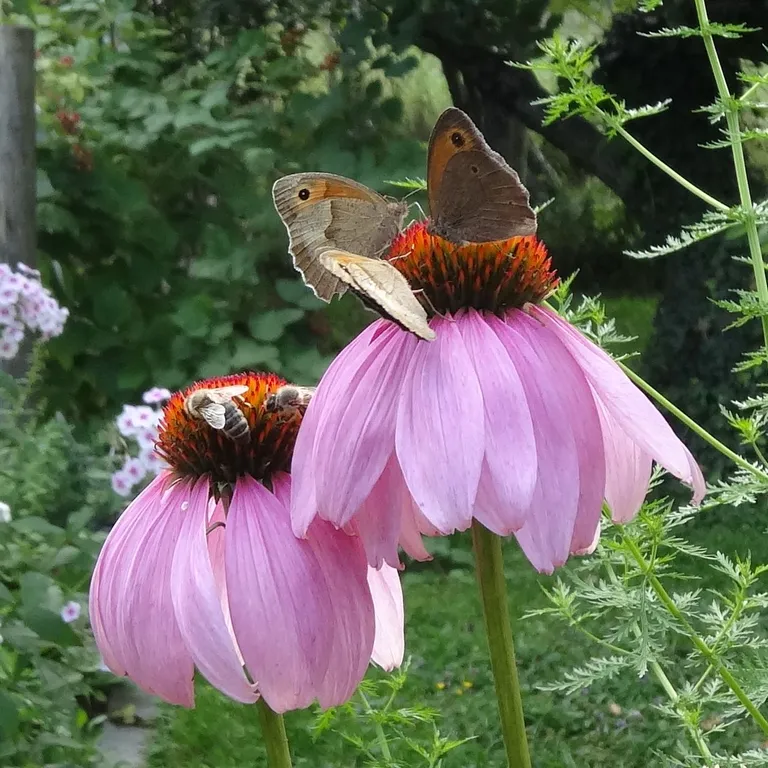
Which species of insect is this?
Maniola jurtina
